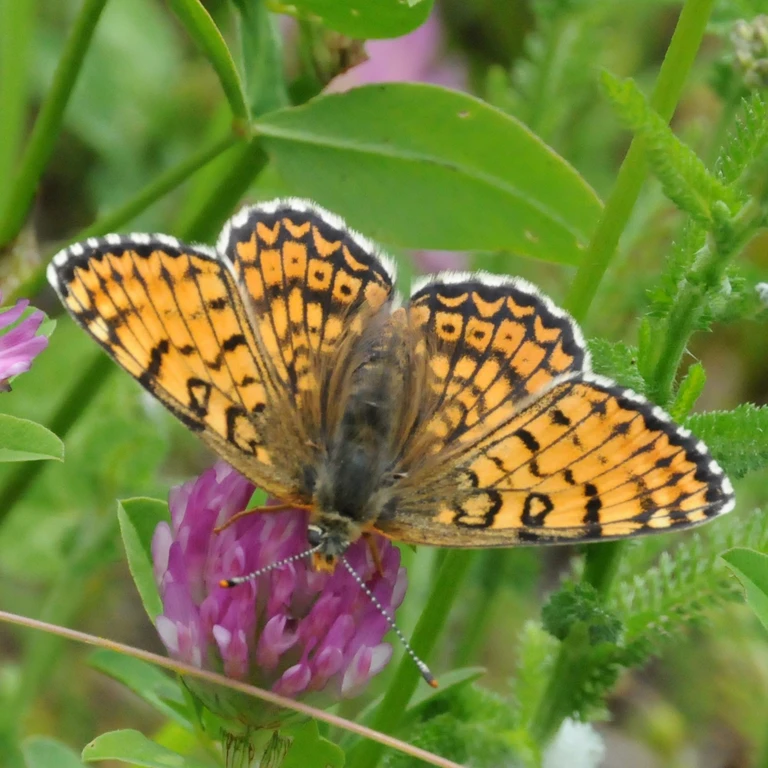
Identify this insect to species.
Melitaea cinxia
